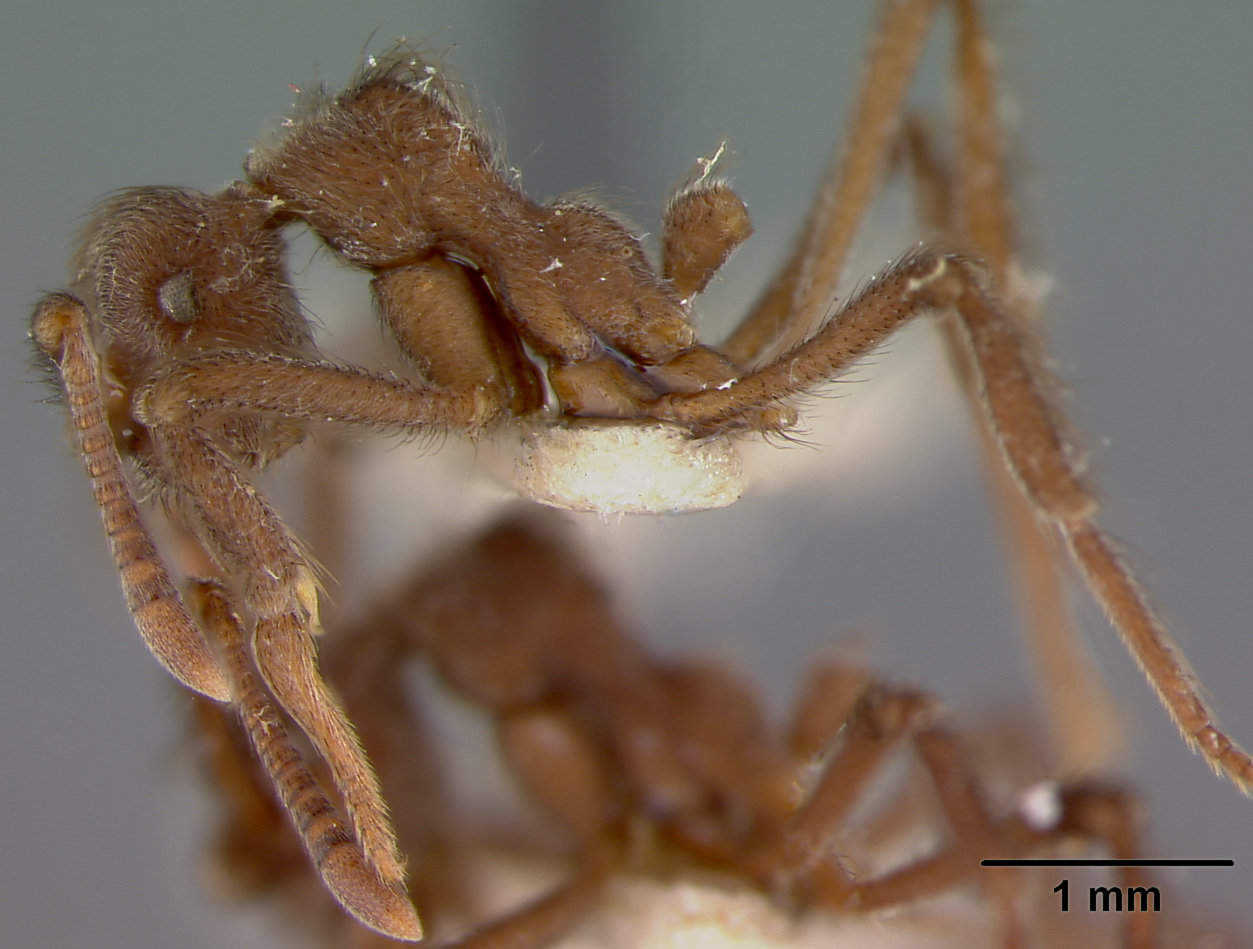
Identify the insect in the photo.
Apterostigma jubatum
